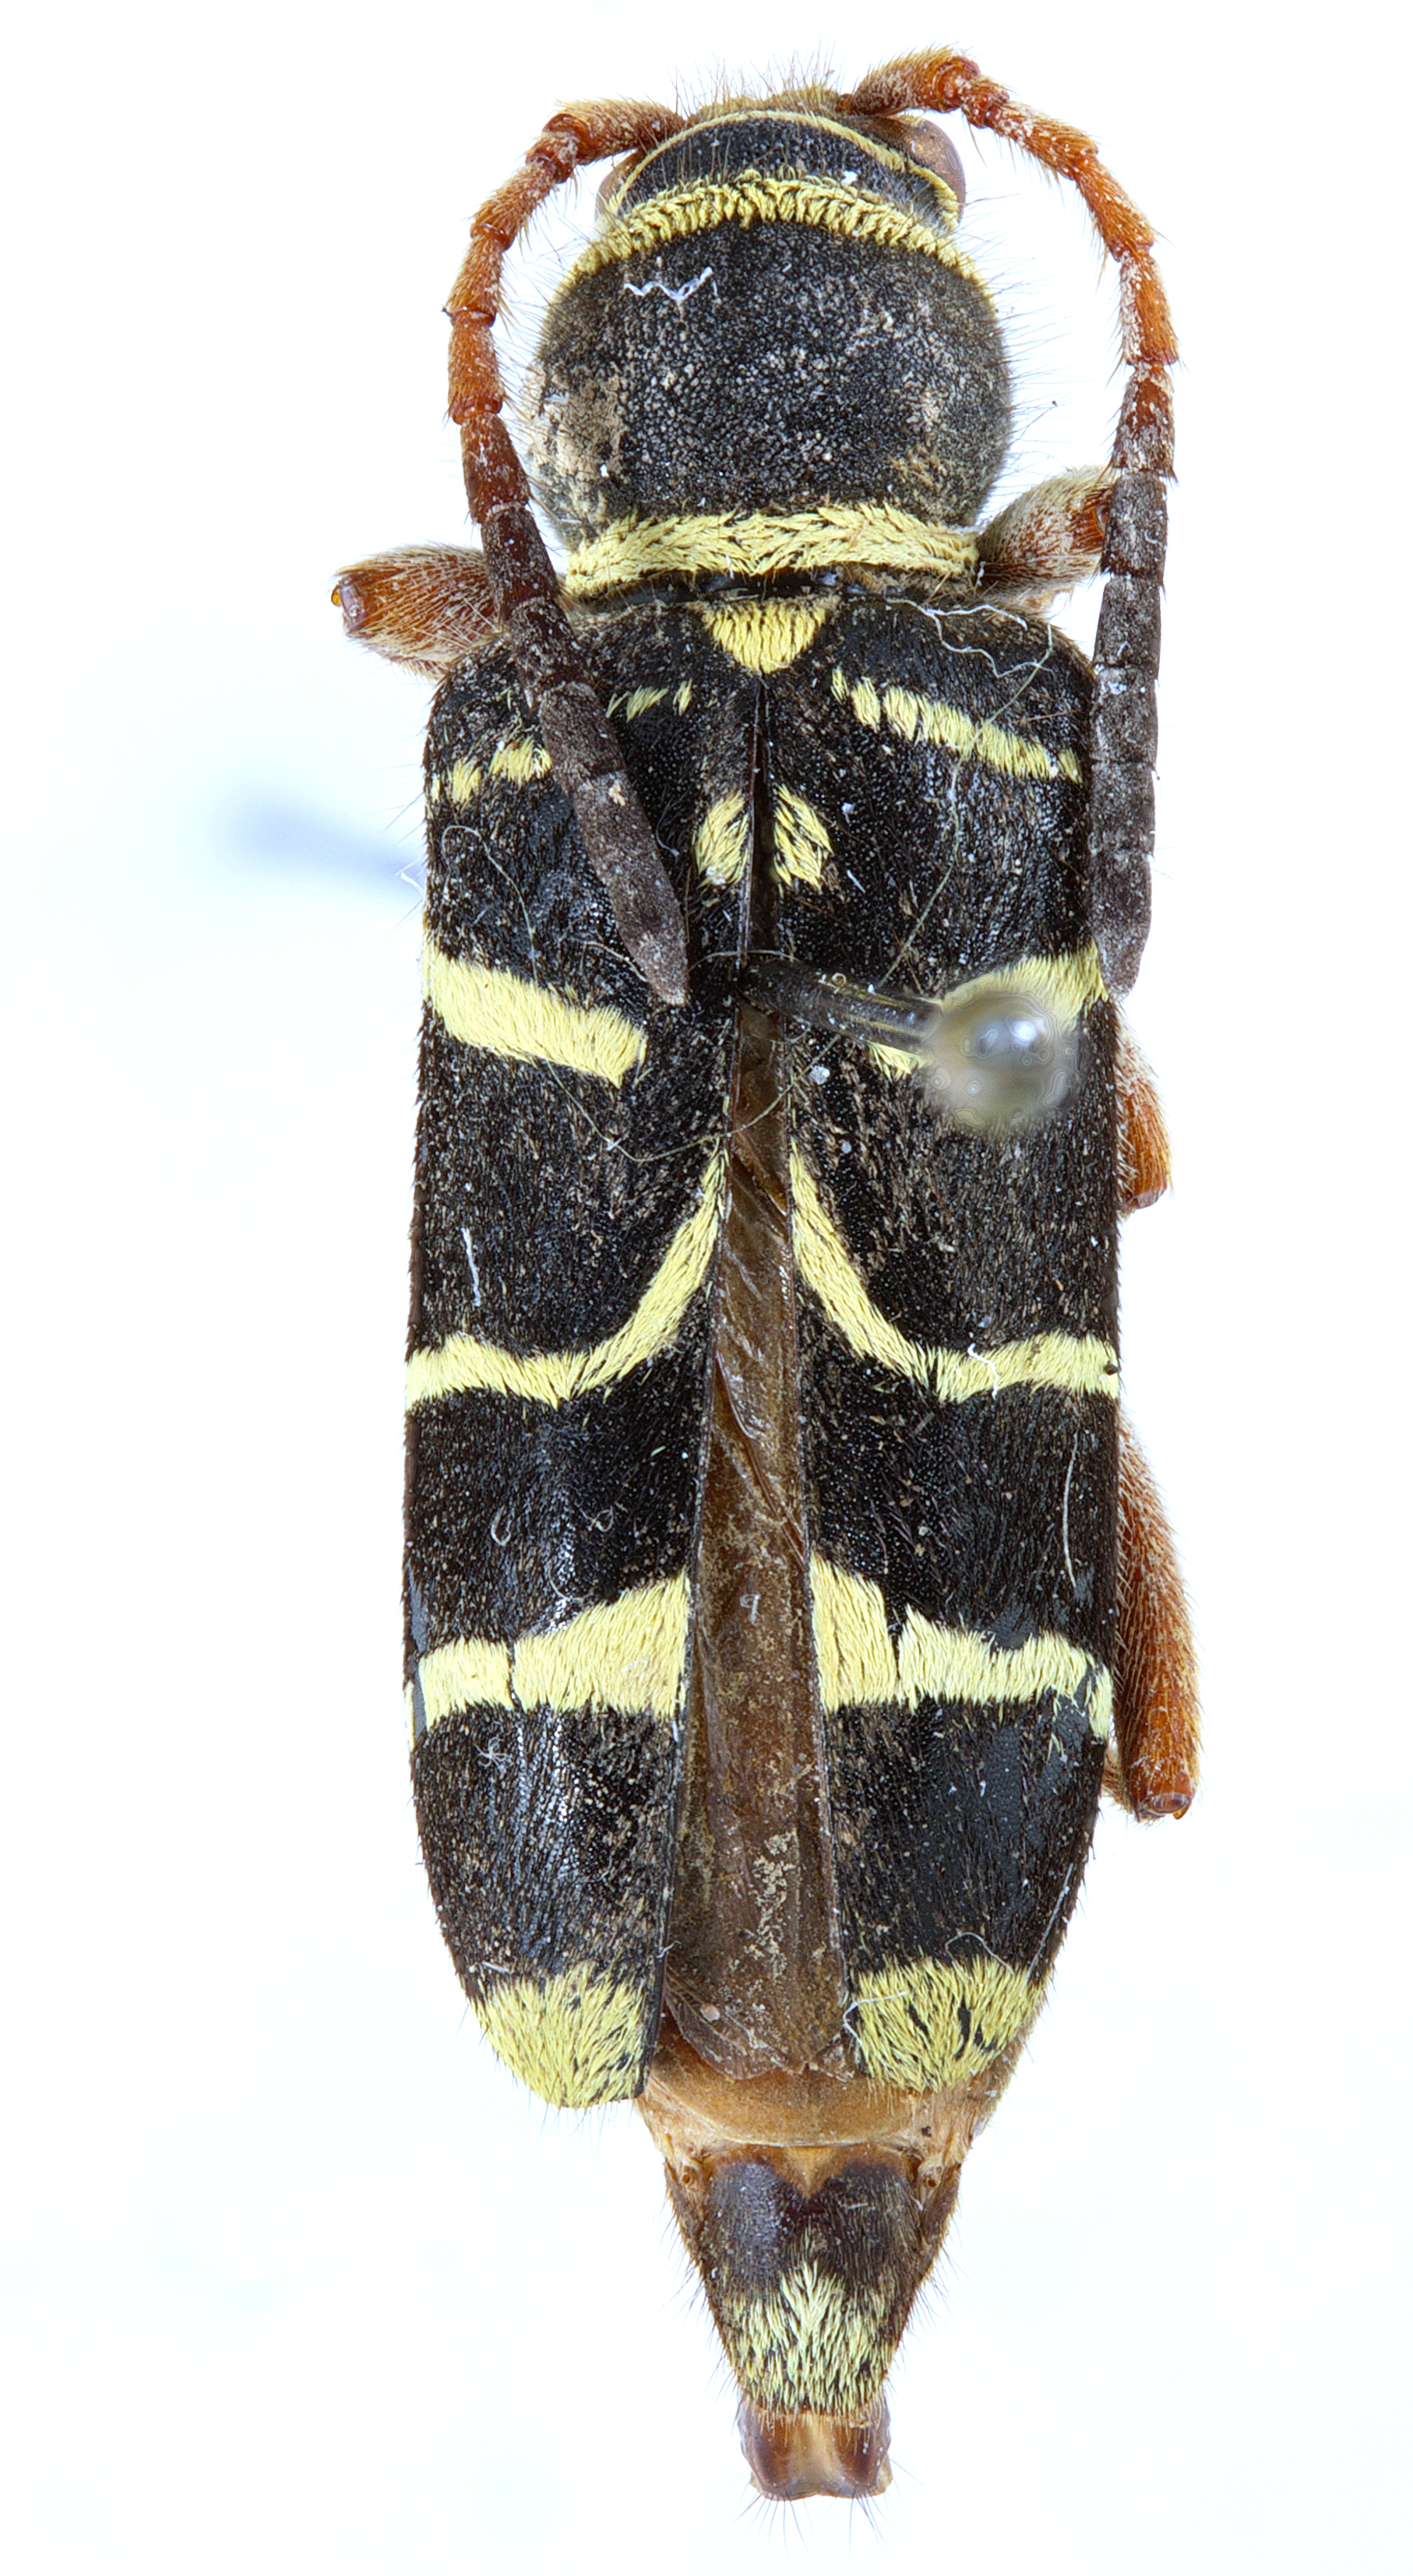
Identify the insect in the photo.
Clytopsis dimidiaticornis
